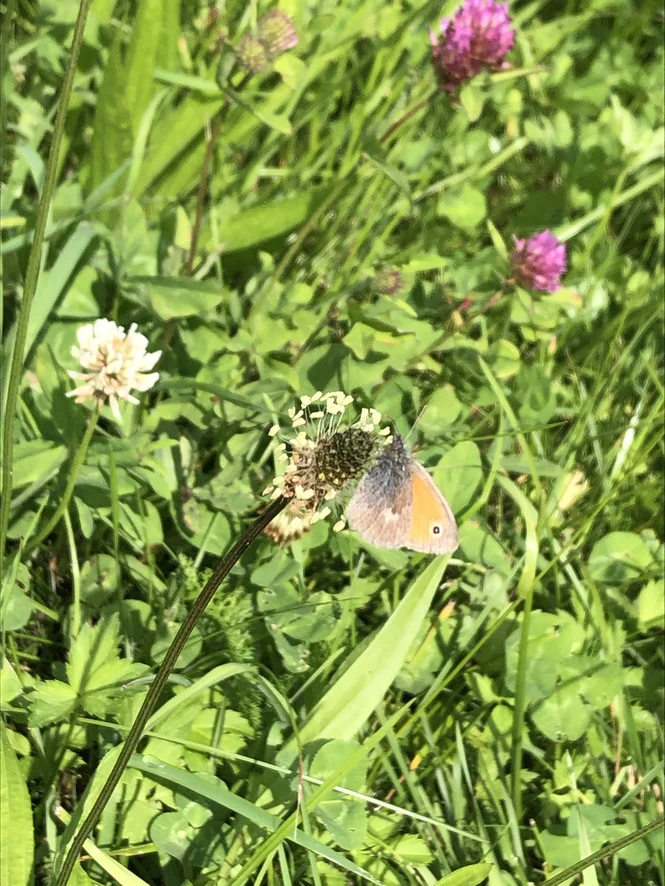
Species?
Coenonympha pamphilus
